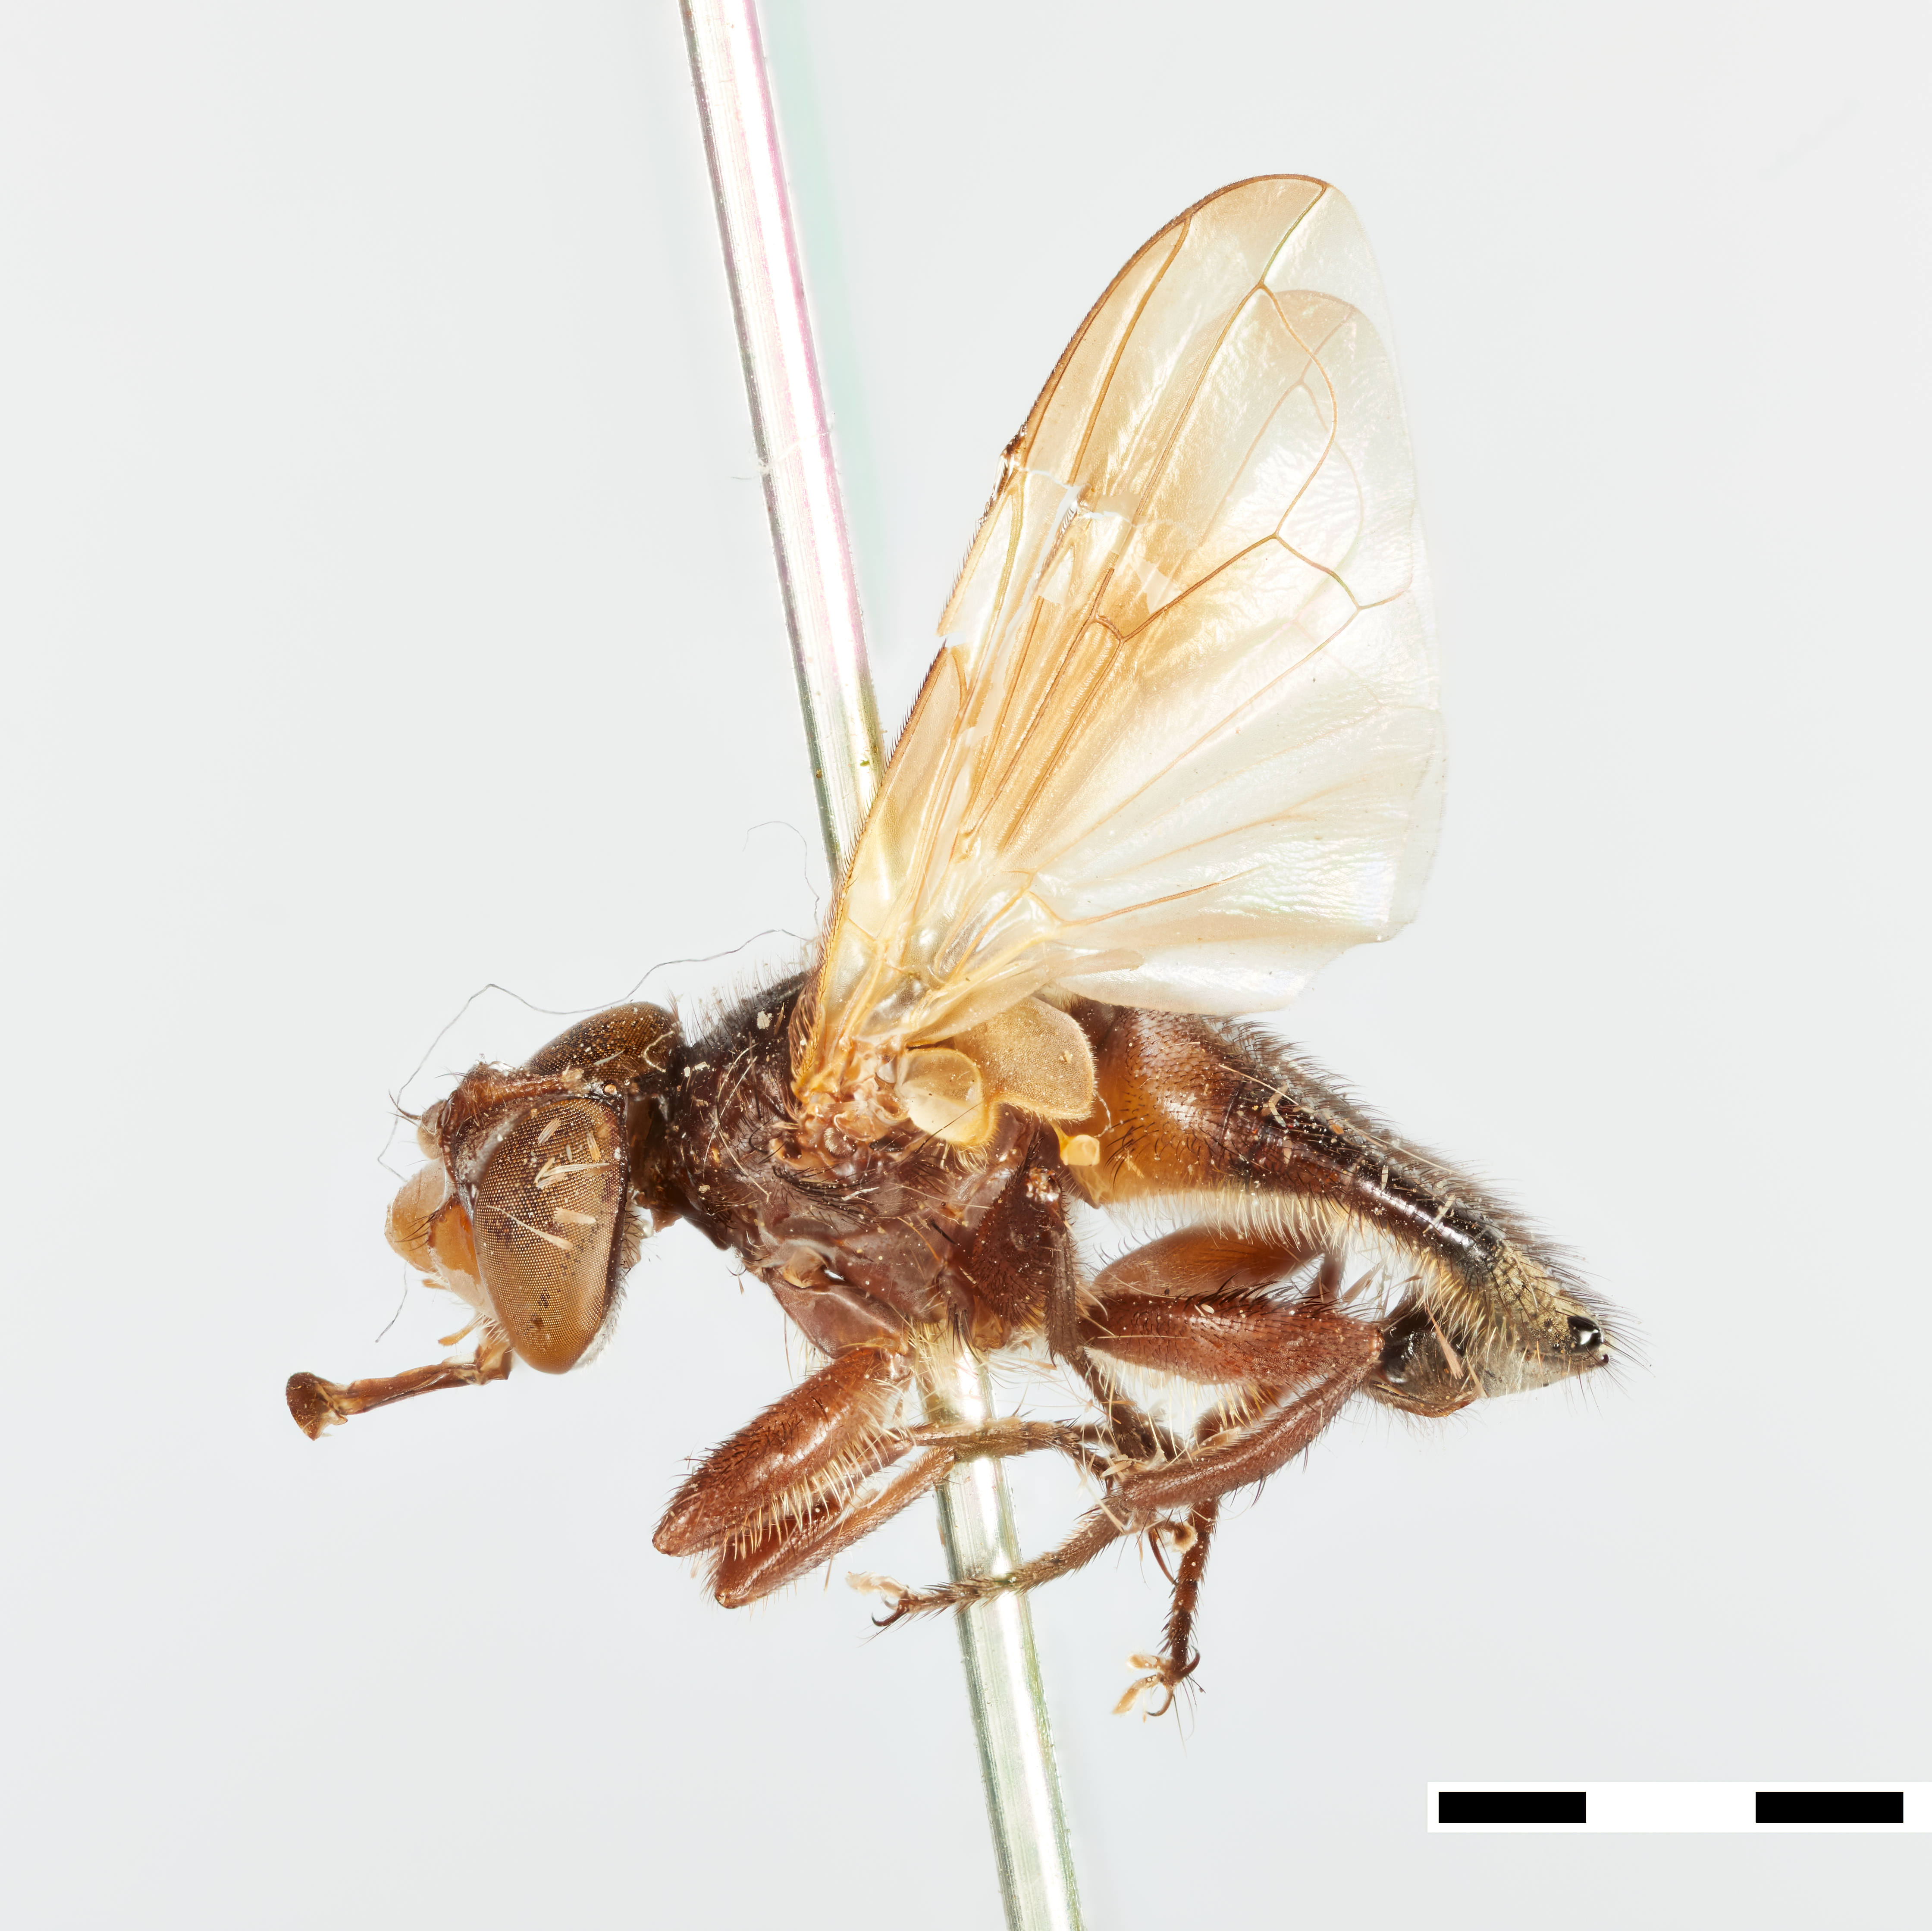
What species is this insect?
Alophora splendida
